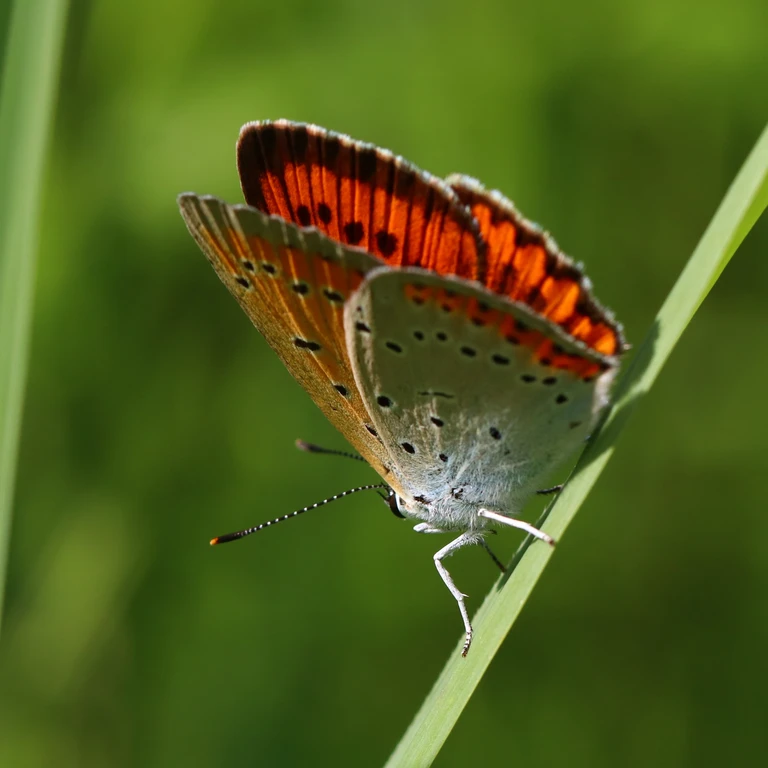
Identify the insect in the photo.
Lycaena dispar
